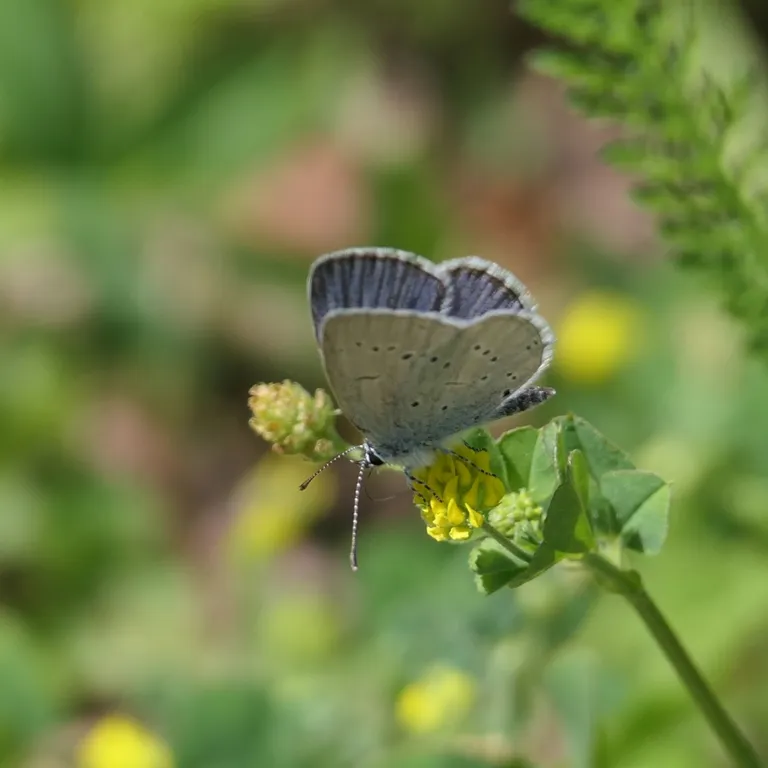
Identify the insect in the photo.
Cupido decolorata (also Elkalyce decolorata)
